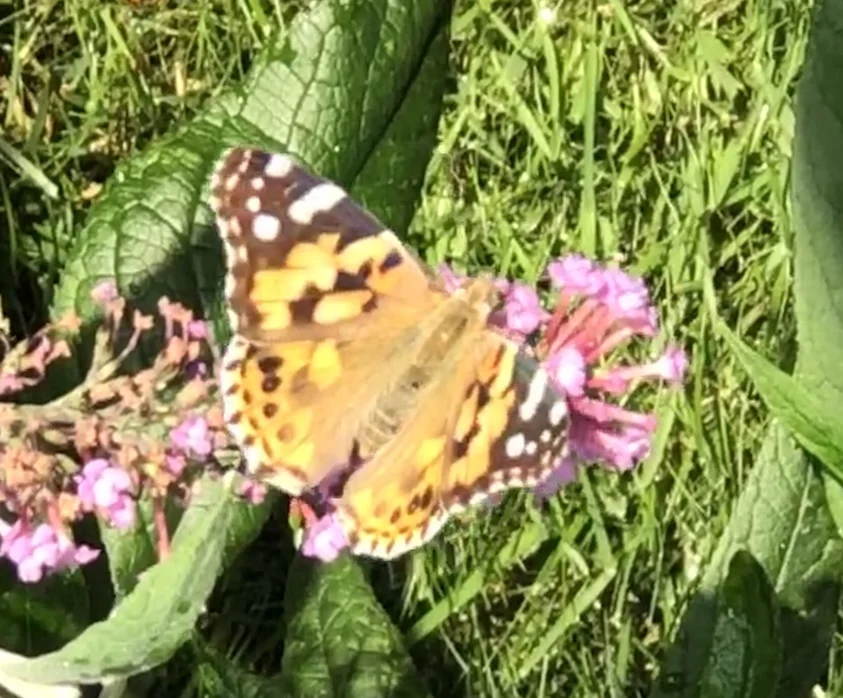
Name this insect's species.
Vanessa cardui
